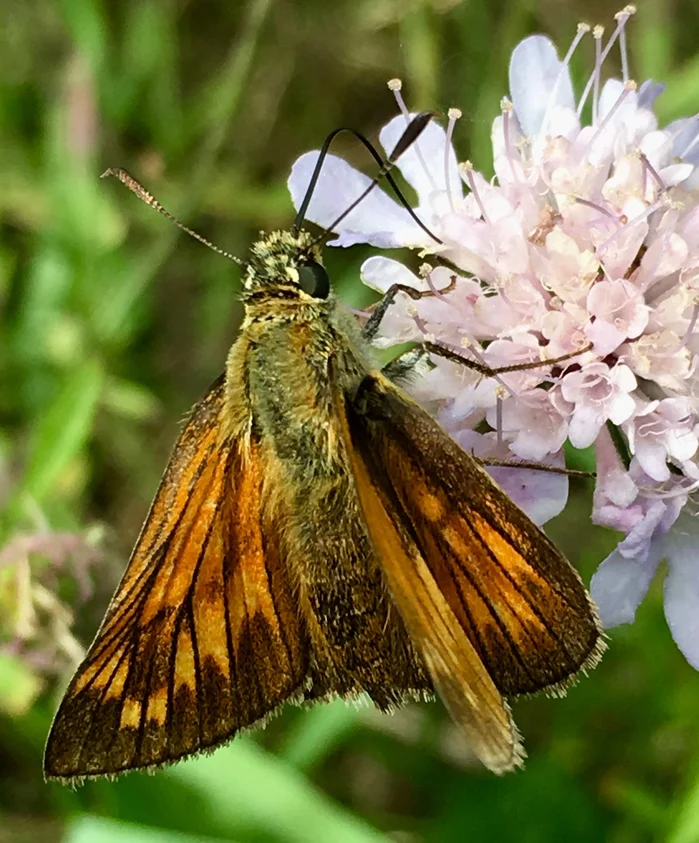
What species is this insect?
Ochlodes sylvanus (also Ochlodes venata)
